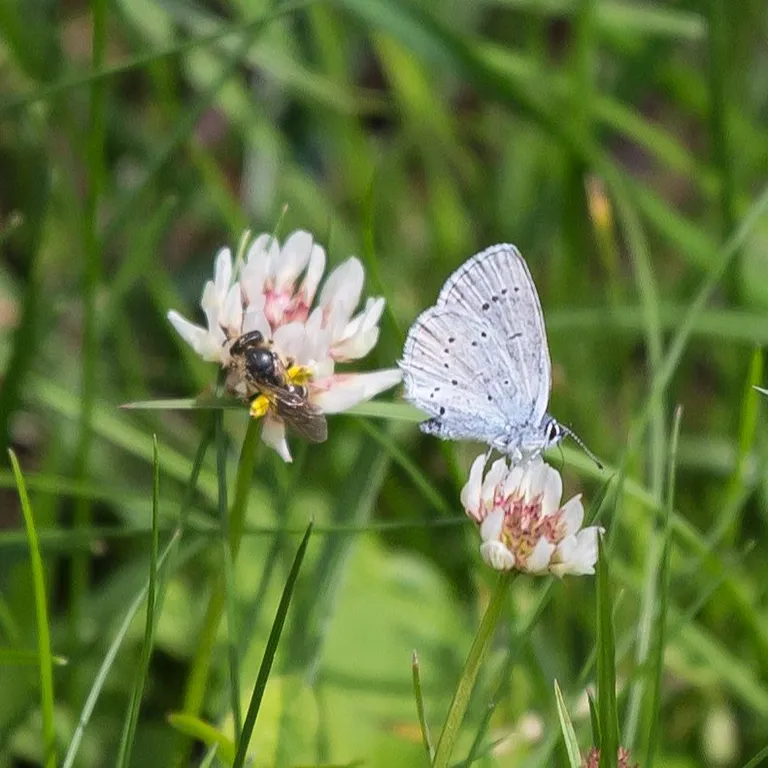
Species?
Cupido decolorata (also Elkalyce decolorata)
